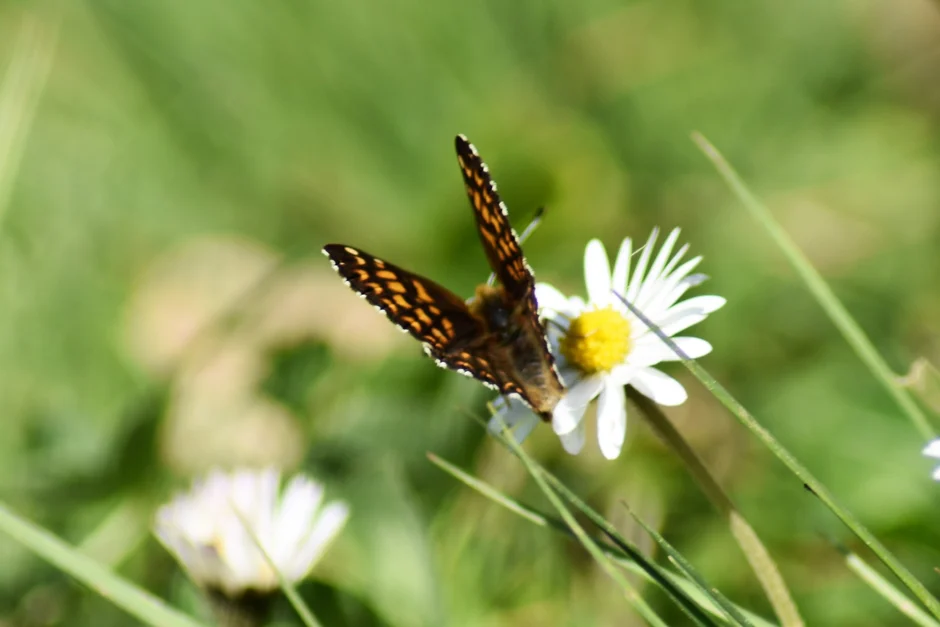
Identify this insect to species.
Hamearis lucina
